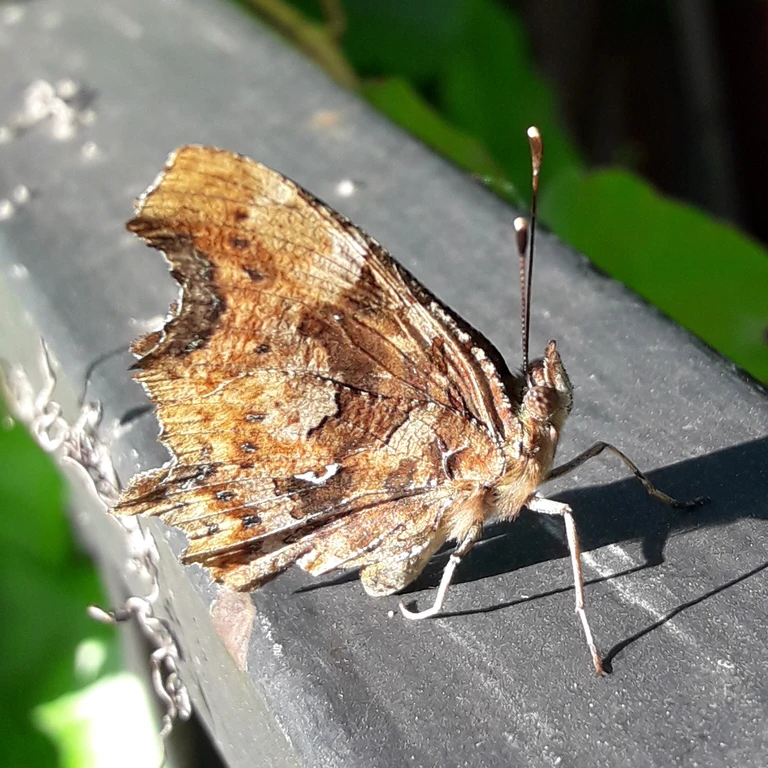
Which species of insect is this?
Polygonia c-album
